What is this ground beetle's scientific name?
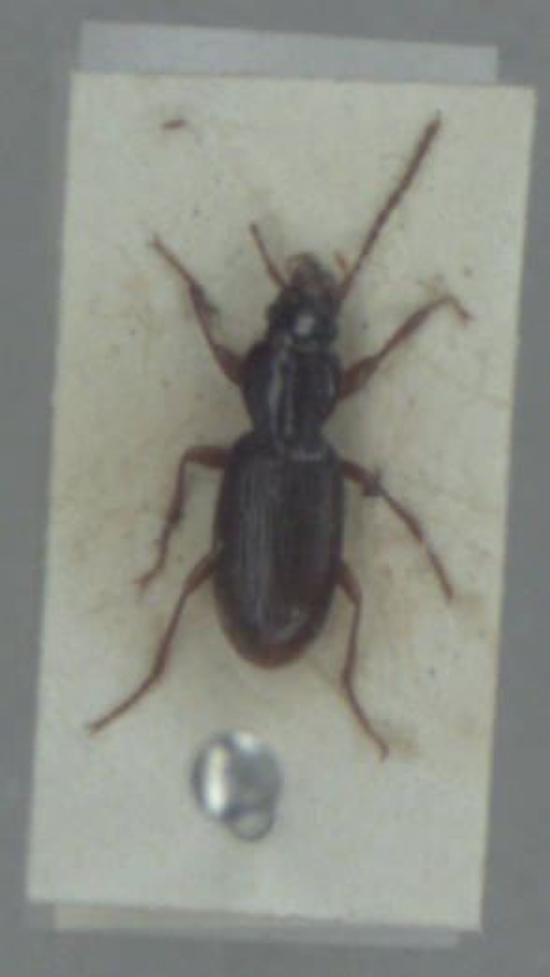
Stomis pumicatus
